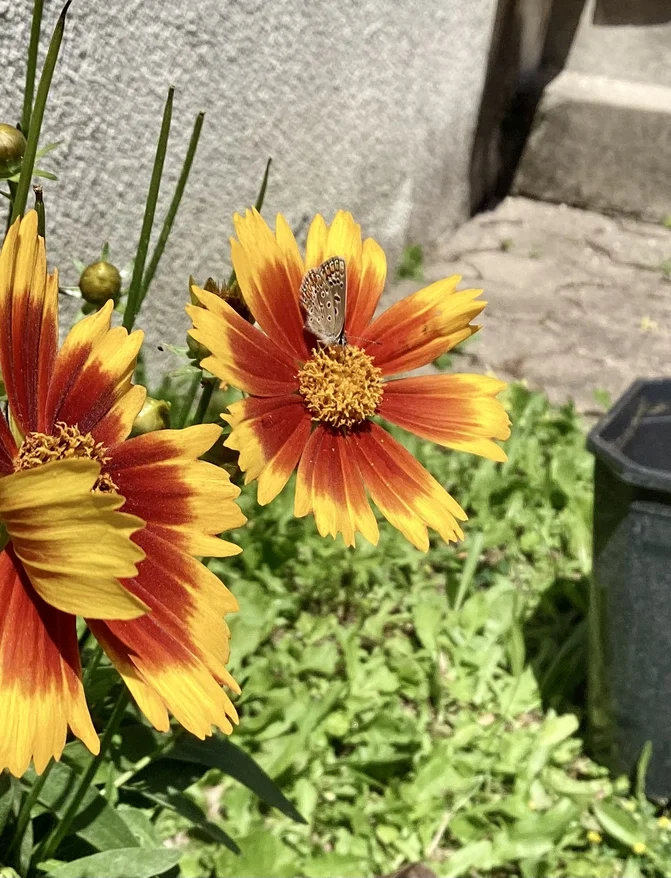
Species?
Polyommatus icarus
